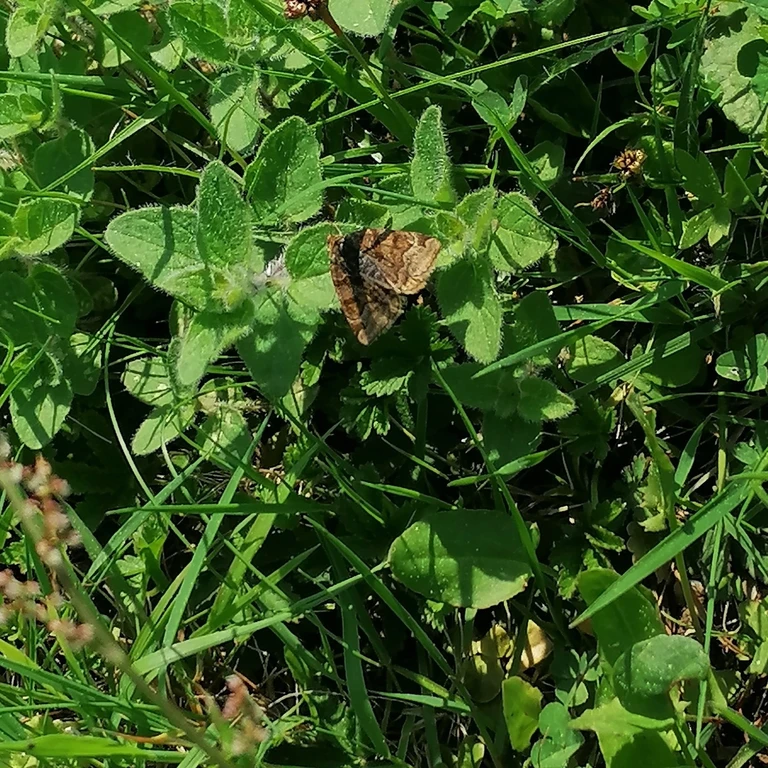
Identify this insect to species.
Euclidia glyphica
